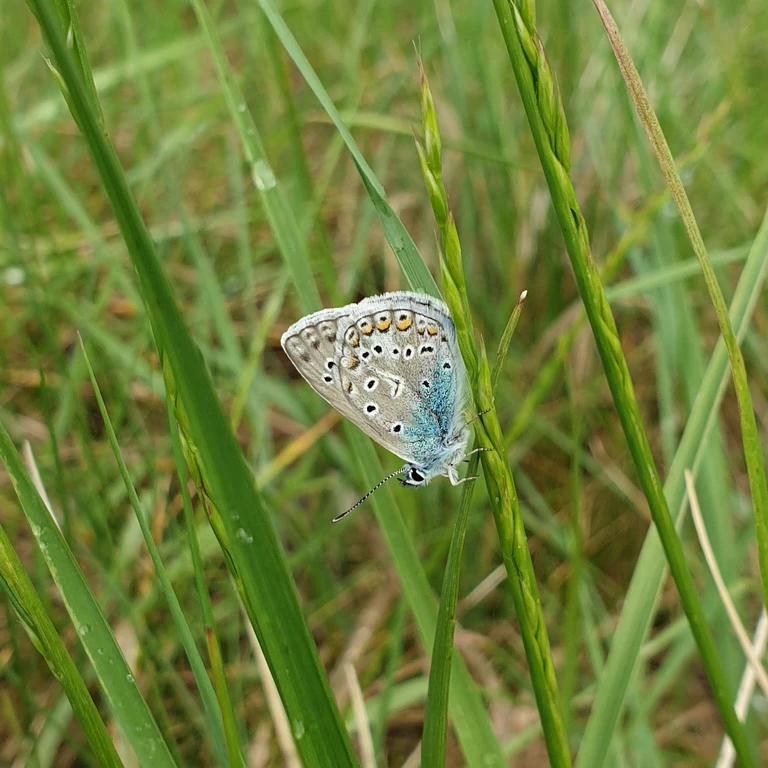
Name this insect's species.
Polyommatus icarus
